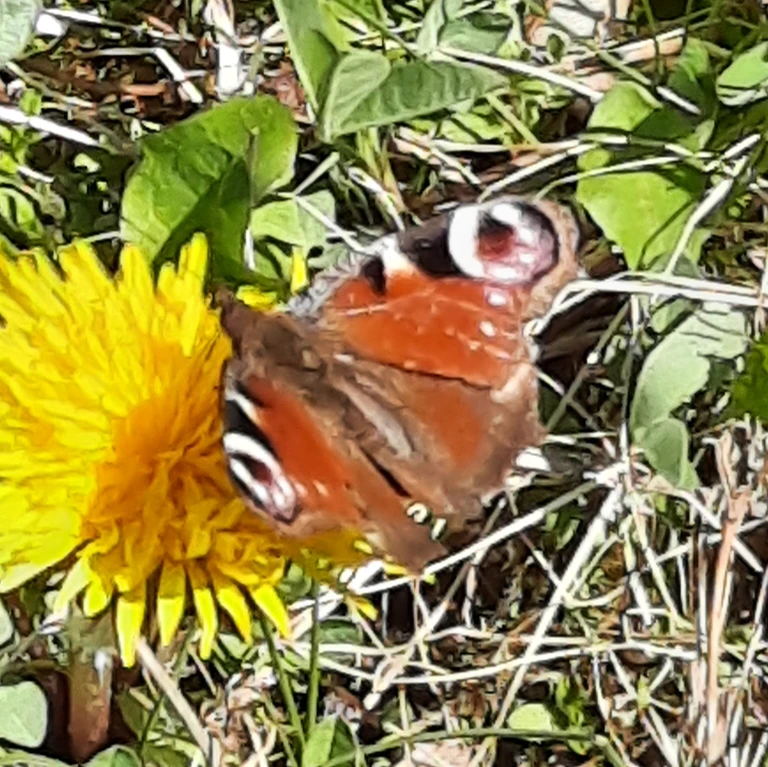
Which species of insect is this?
Aglais io
